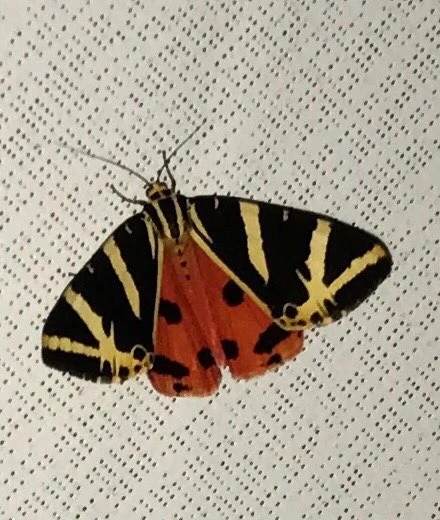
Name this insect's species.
Euplagia quadripunctaria
